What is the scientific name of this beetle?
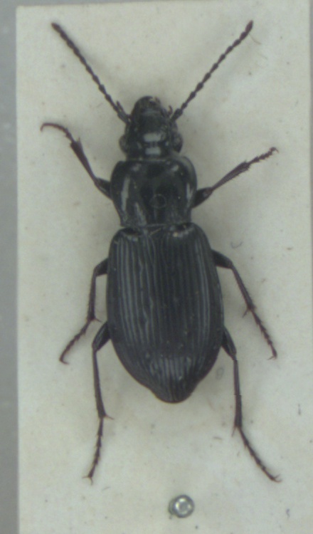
Pterostichus oblongopunctatus
